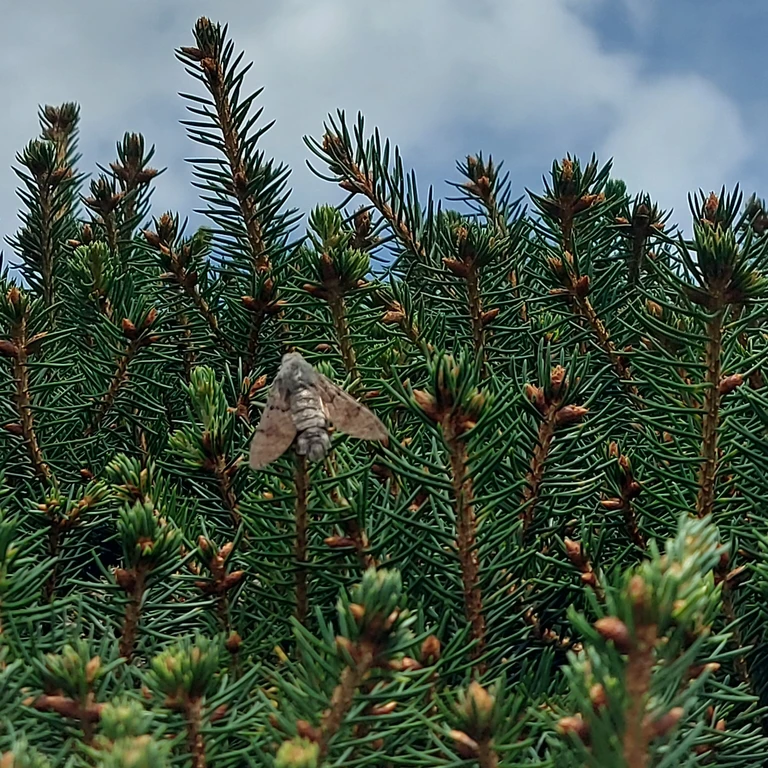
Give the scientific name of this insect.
Macroglossum stellatarum
